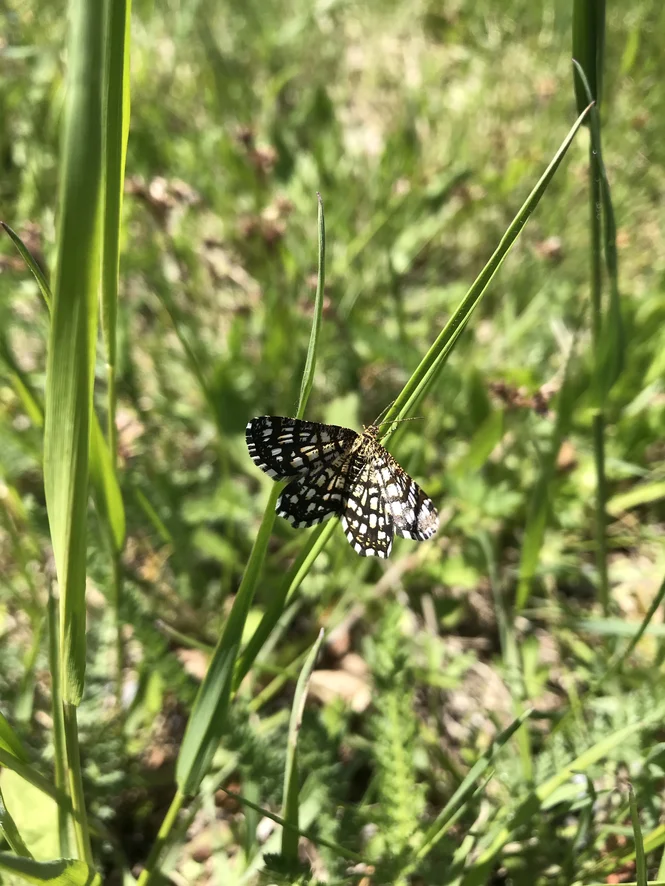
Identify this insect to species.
Chiasmia clathrata
